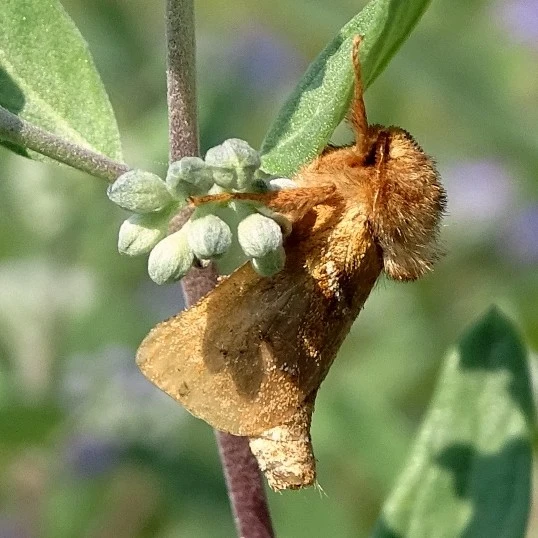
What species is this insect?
Triodia sylvina
